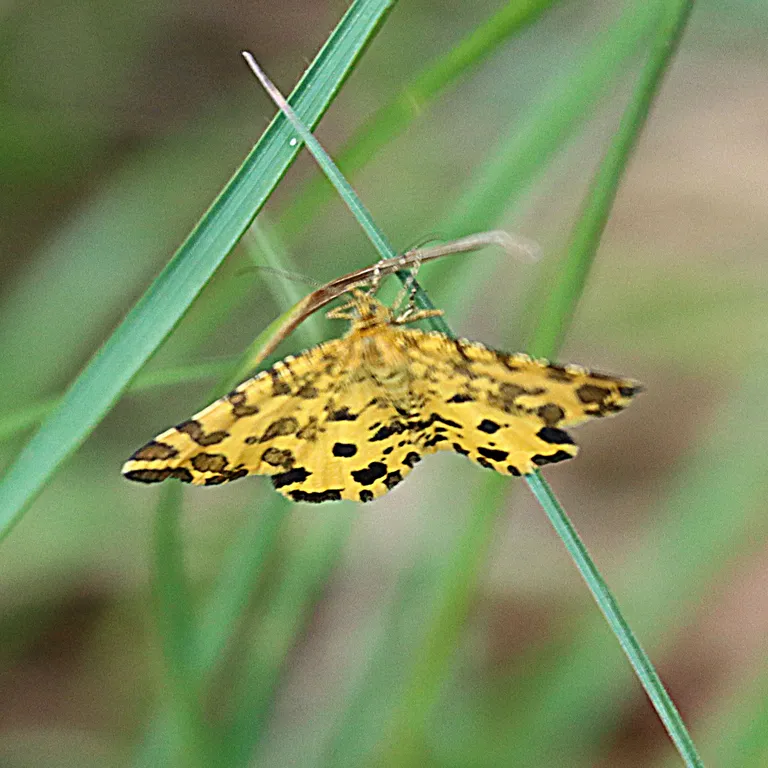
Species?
Pseudopanthera macularia
